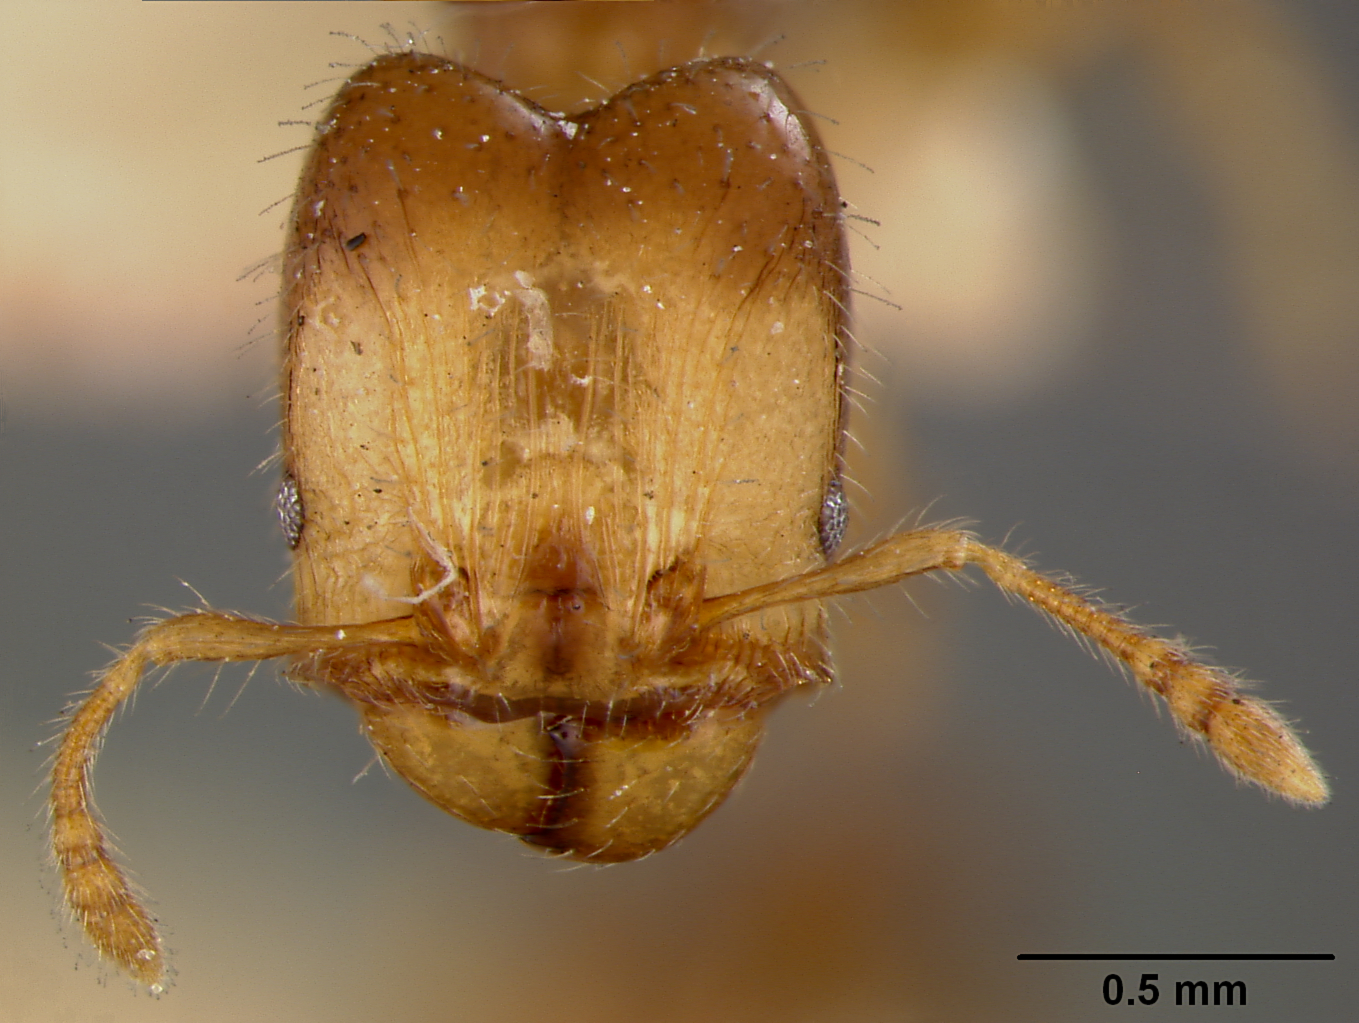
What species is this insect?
Pheidole cramptoni
